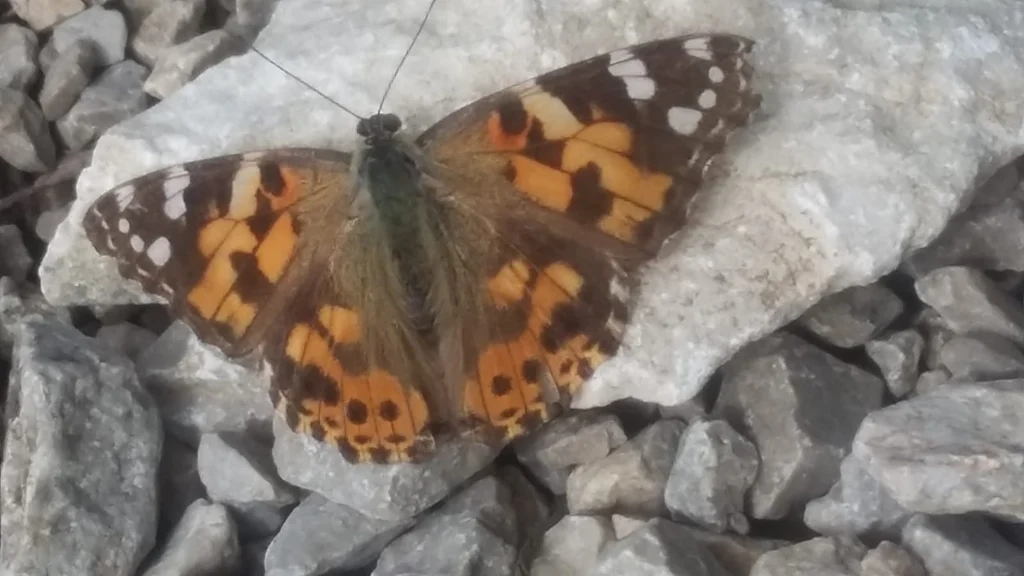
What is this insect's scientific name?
Vanessa cardui
